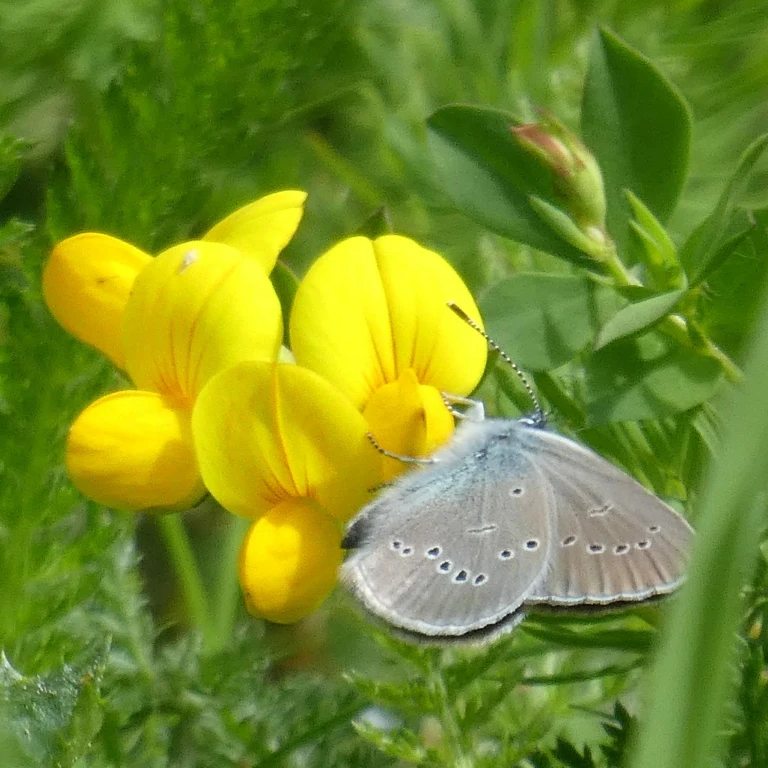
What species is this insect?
Cyaniris semiargus
